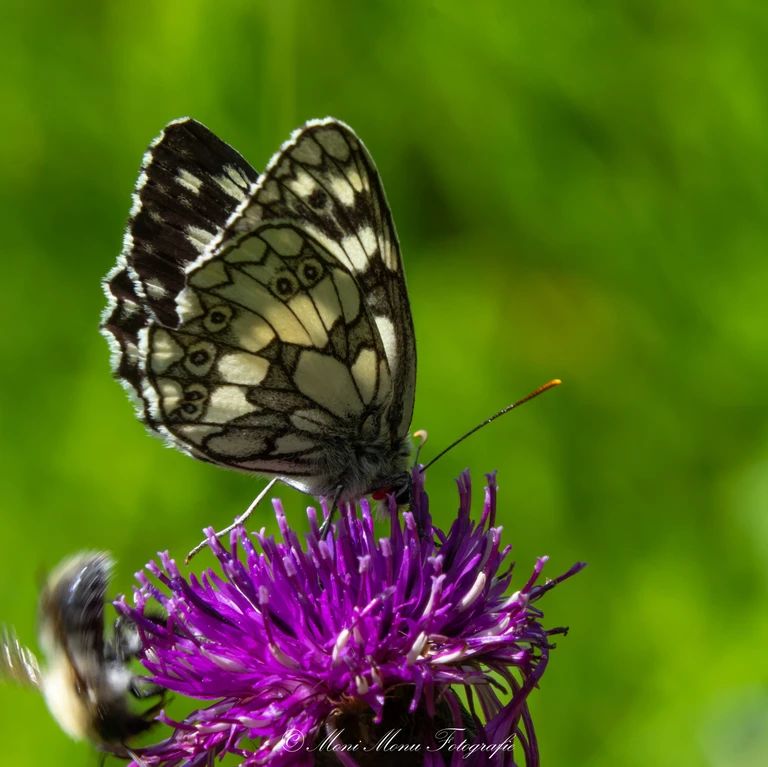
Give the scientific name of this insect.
Melanargia galathea
